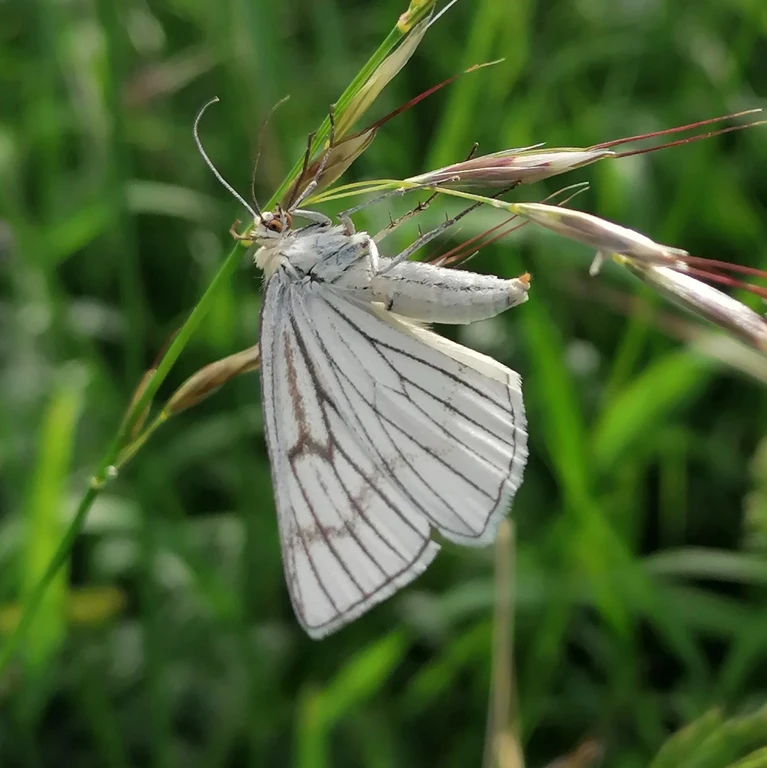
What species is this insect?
Siona lineata
